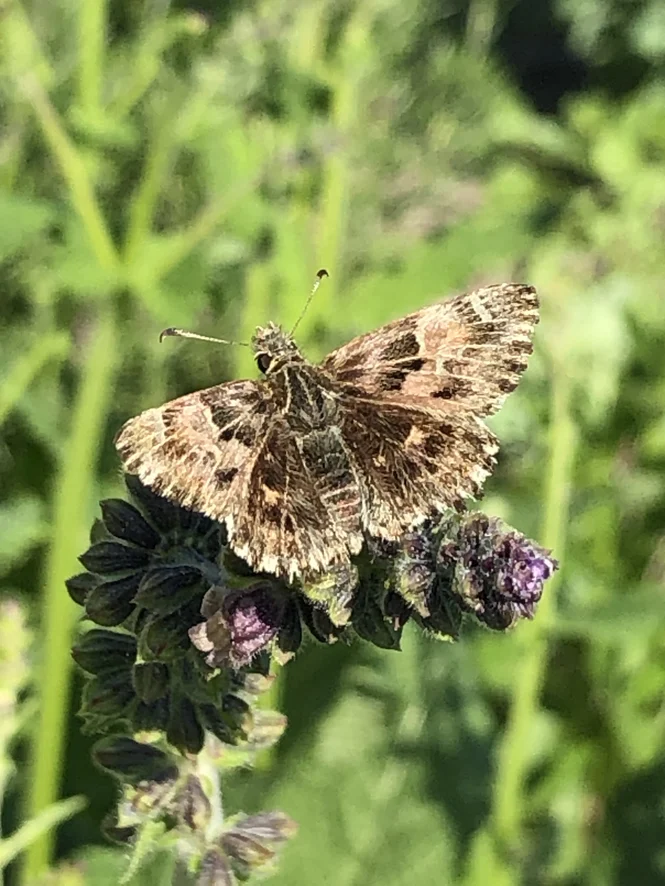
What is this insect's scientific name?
Carcharodus alceae
